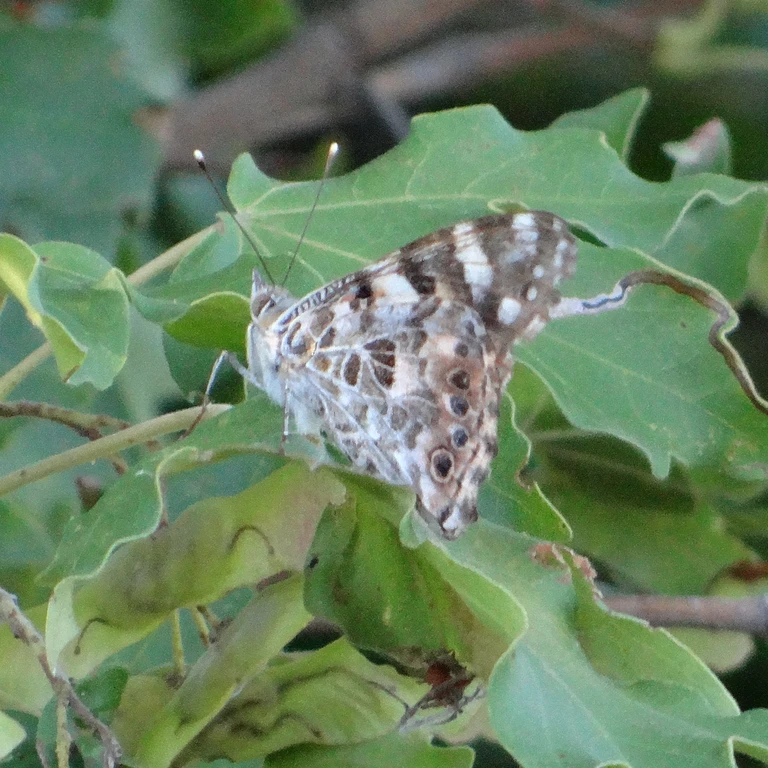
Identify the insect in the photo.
Vanessa cardui
